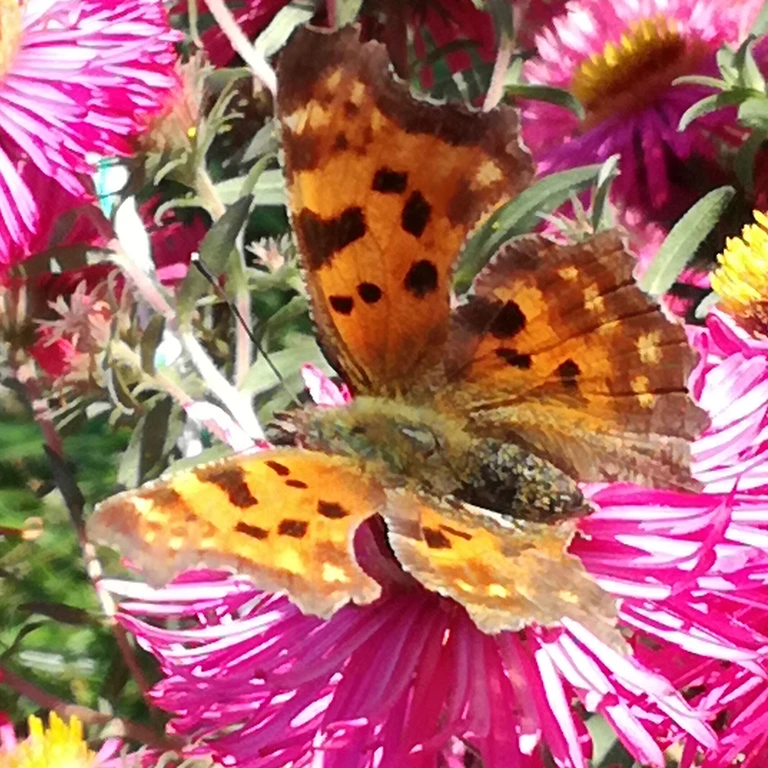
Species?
Polygonia c-album
